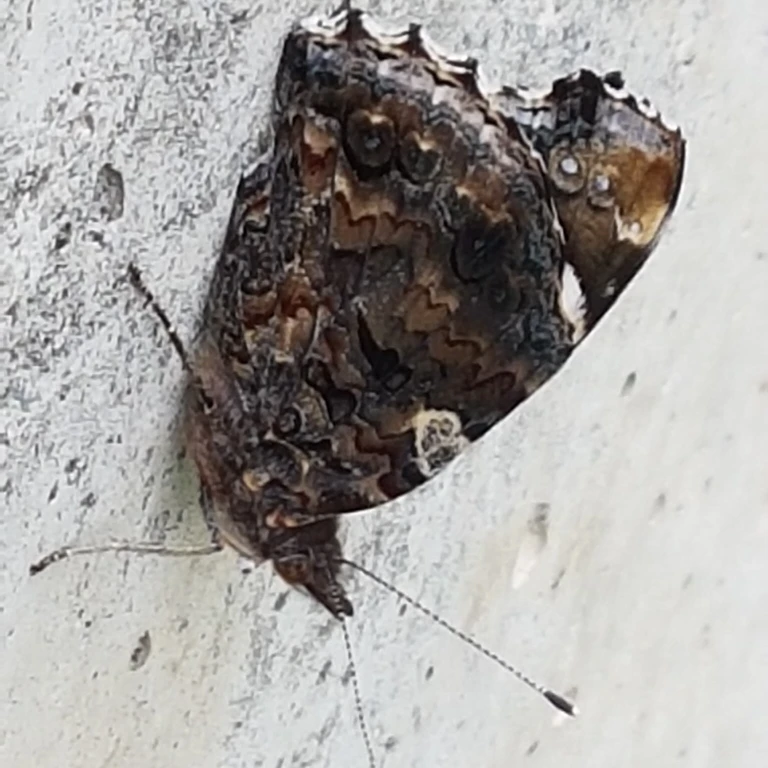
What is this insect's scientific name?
Vanessa atalanta
